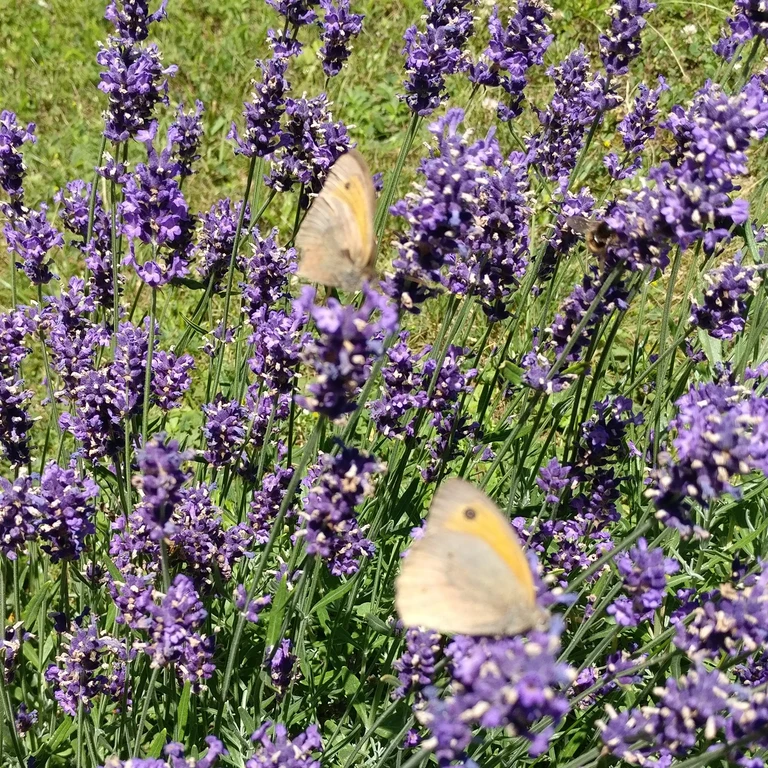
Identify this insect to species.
Maniola jurtina
